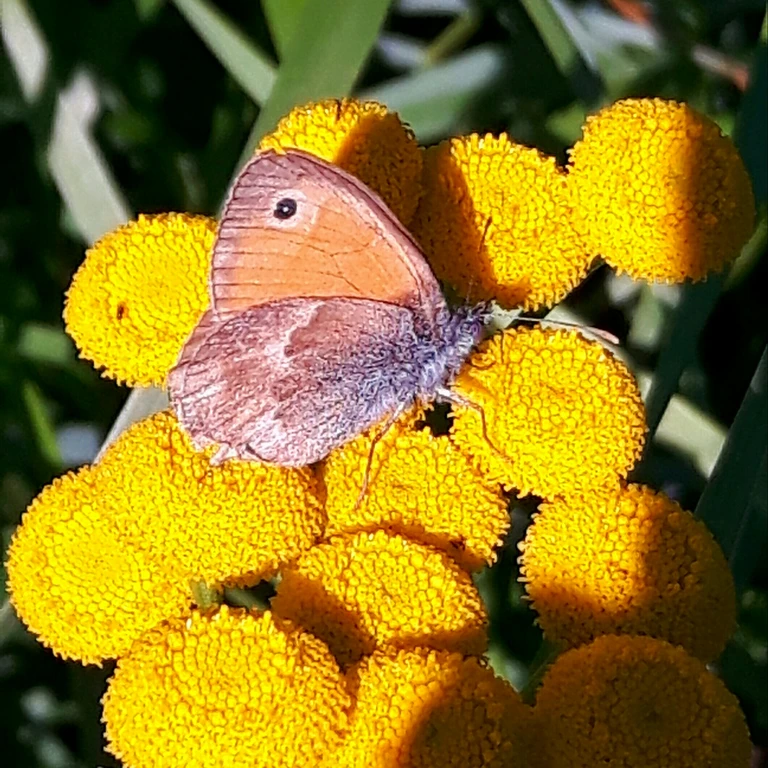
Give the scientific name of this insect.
Coenonympha pamphilus
